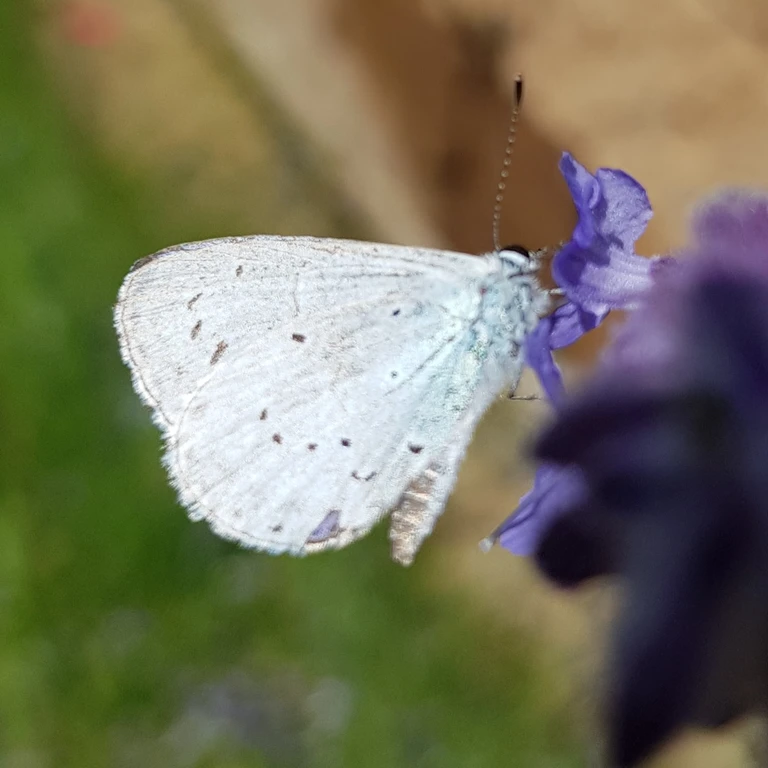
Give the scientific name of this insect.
Celastrina argiolus
